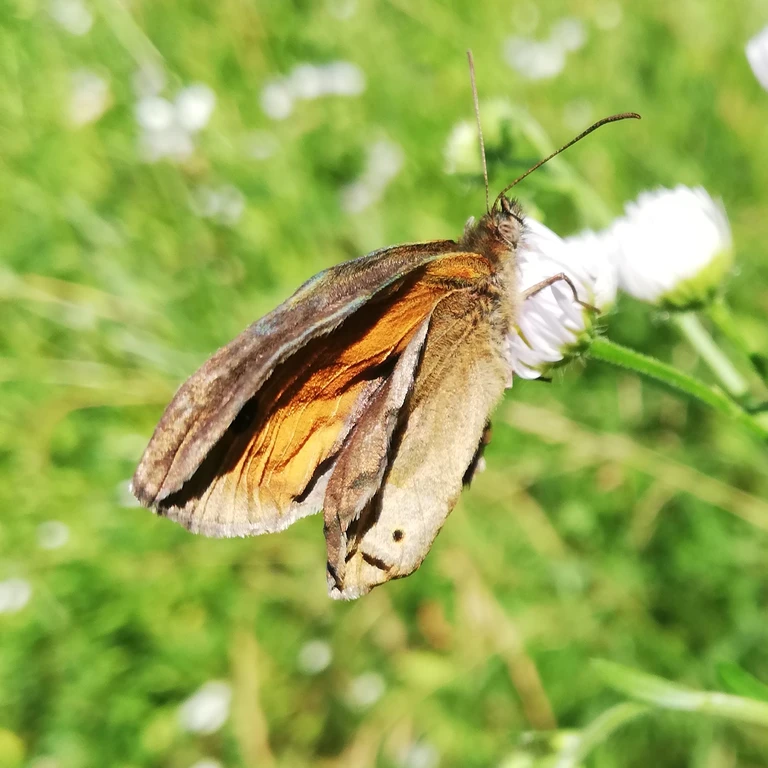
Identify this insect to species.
Maniola jurtina
